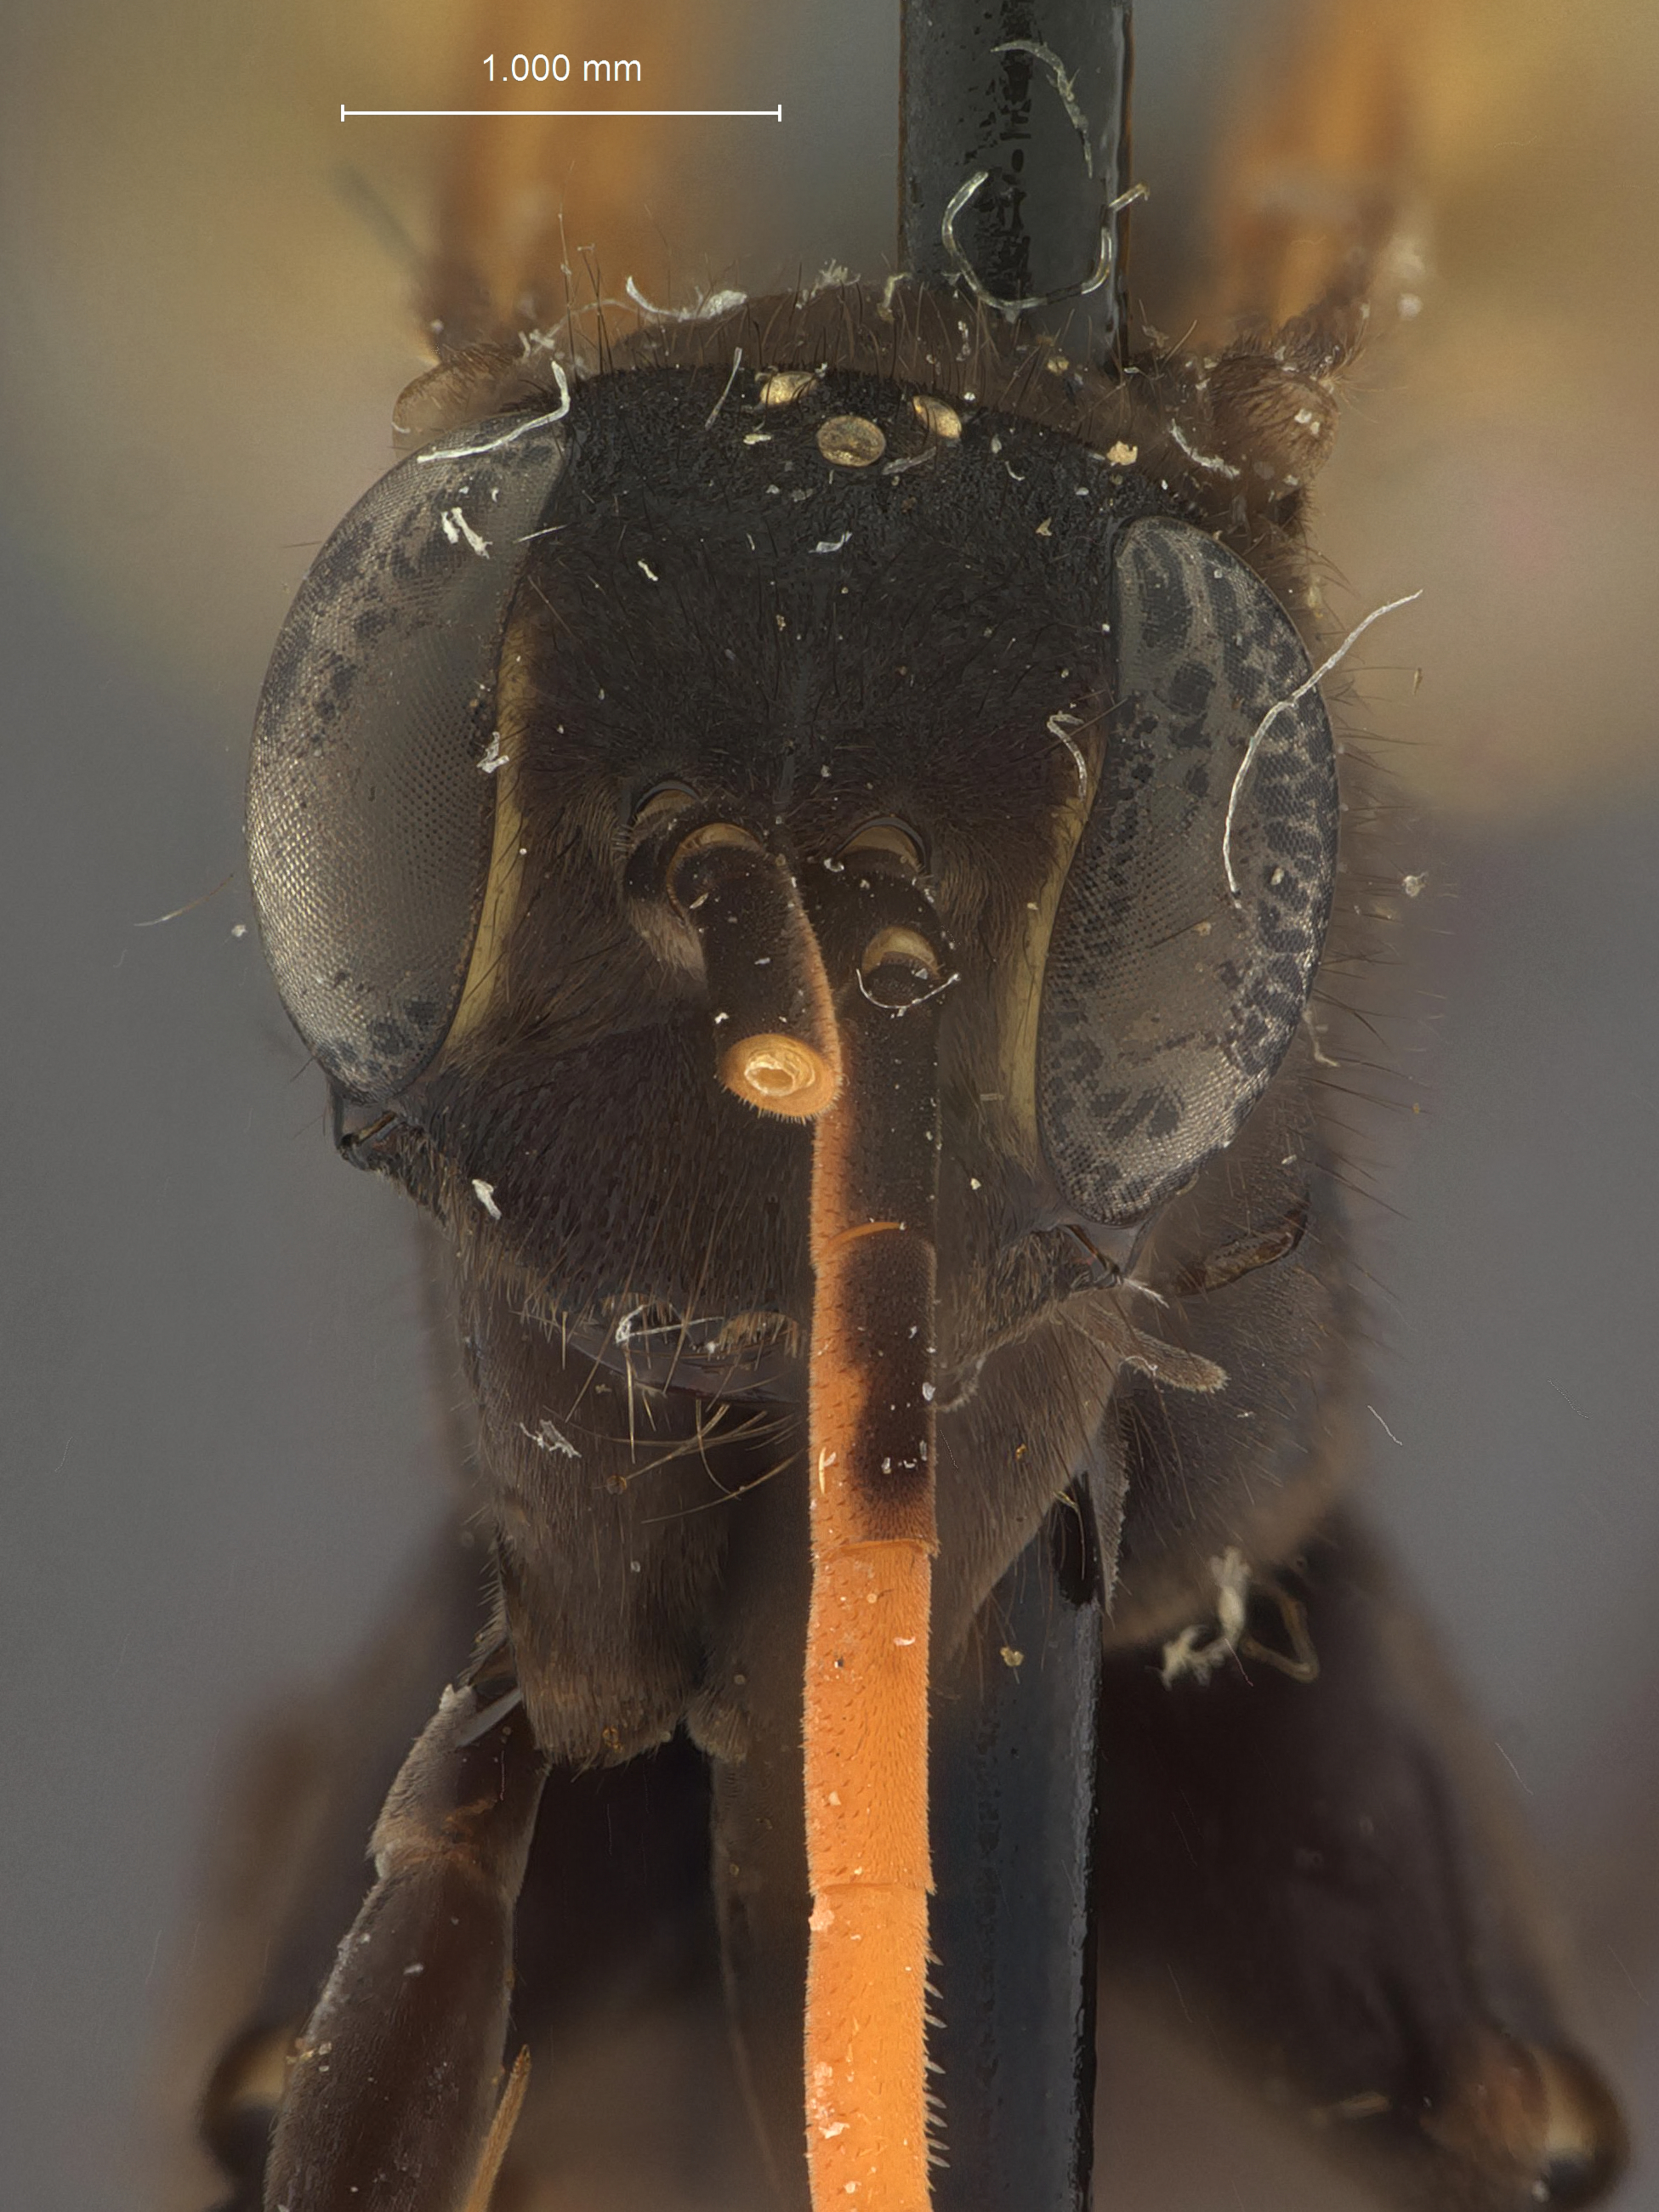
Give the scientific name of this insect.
Priocnessus kayi
